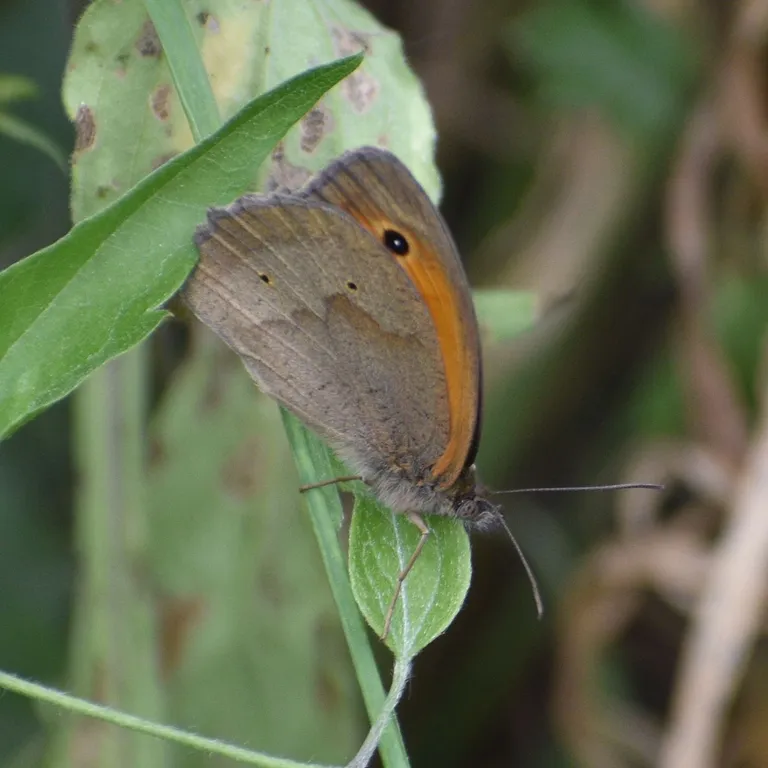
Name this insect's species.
Maniola jurtina
